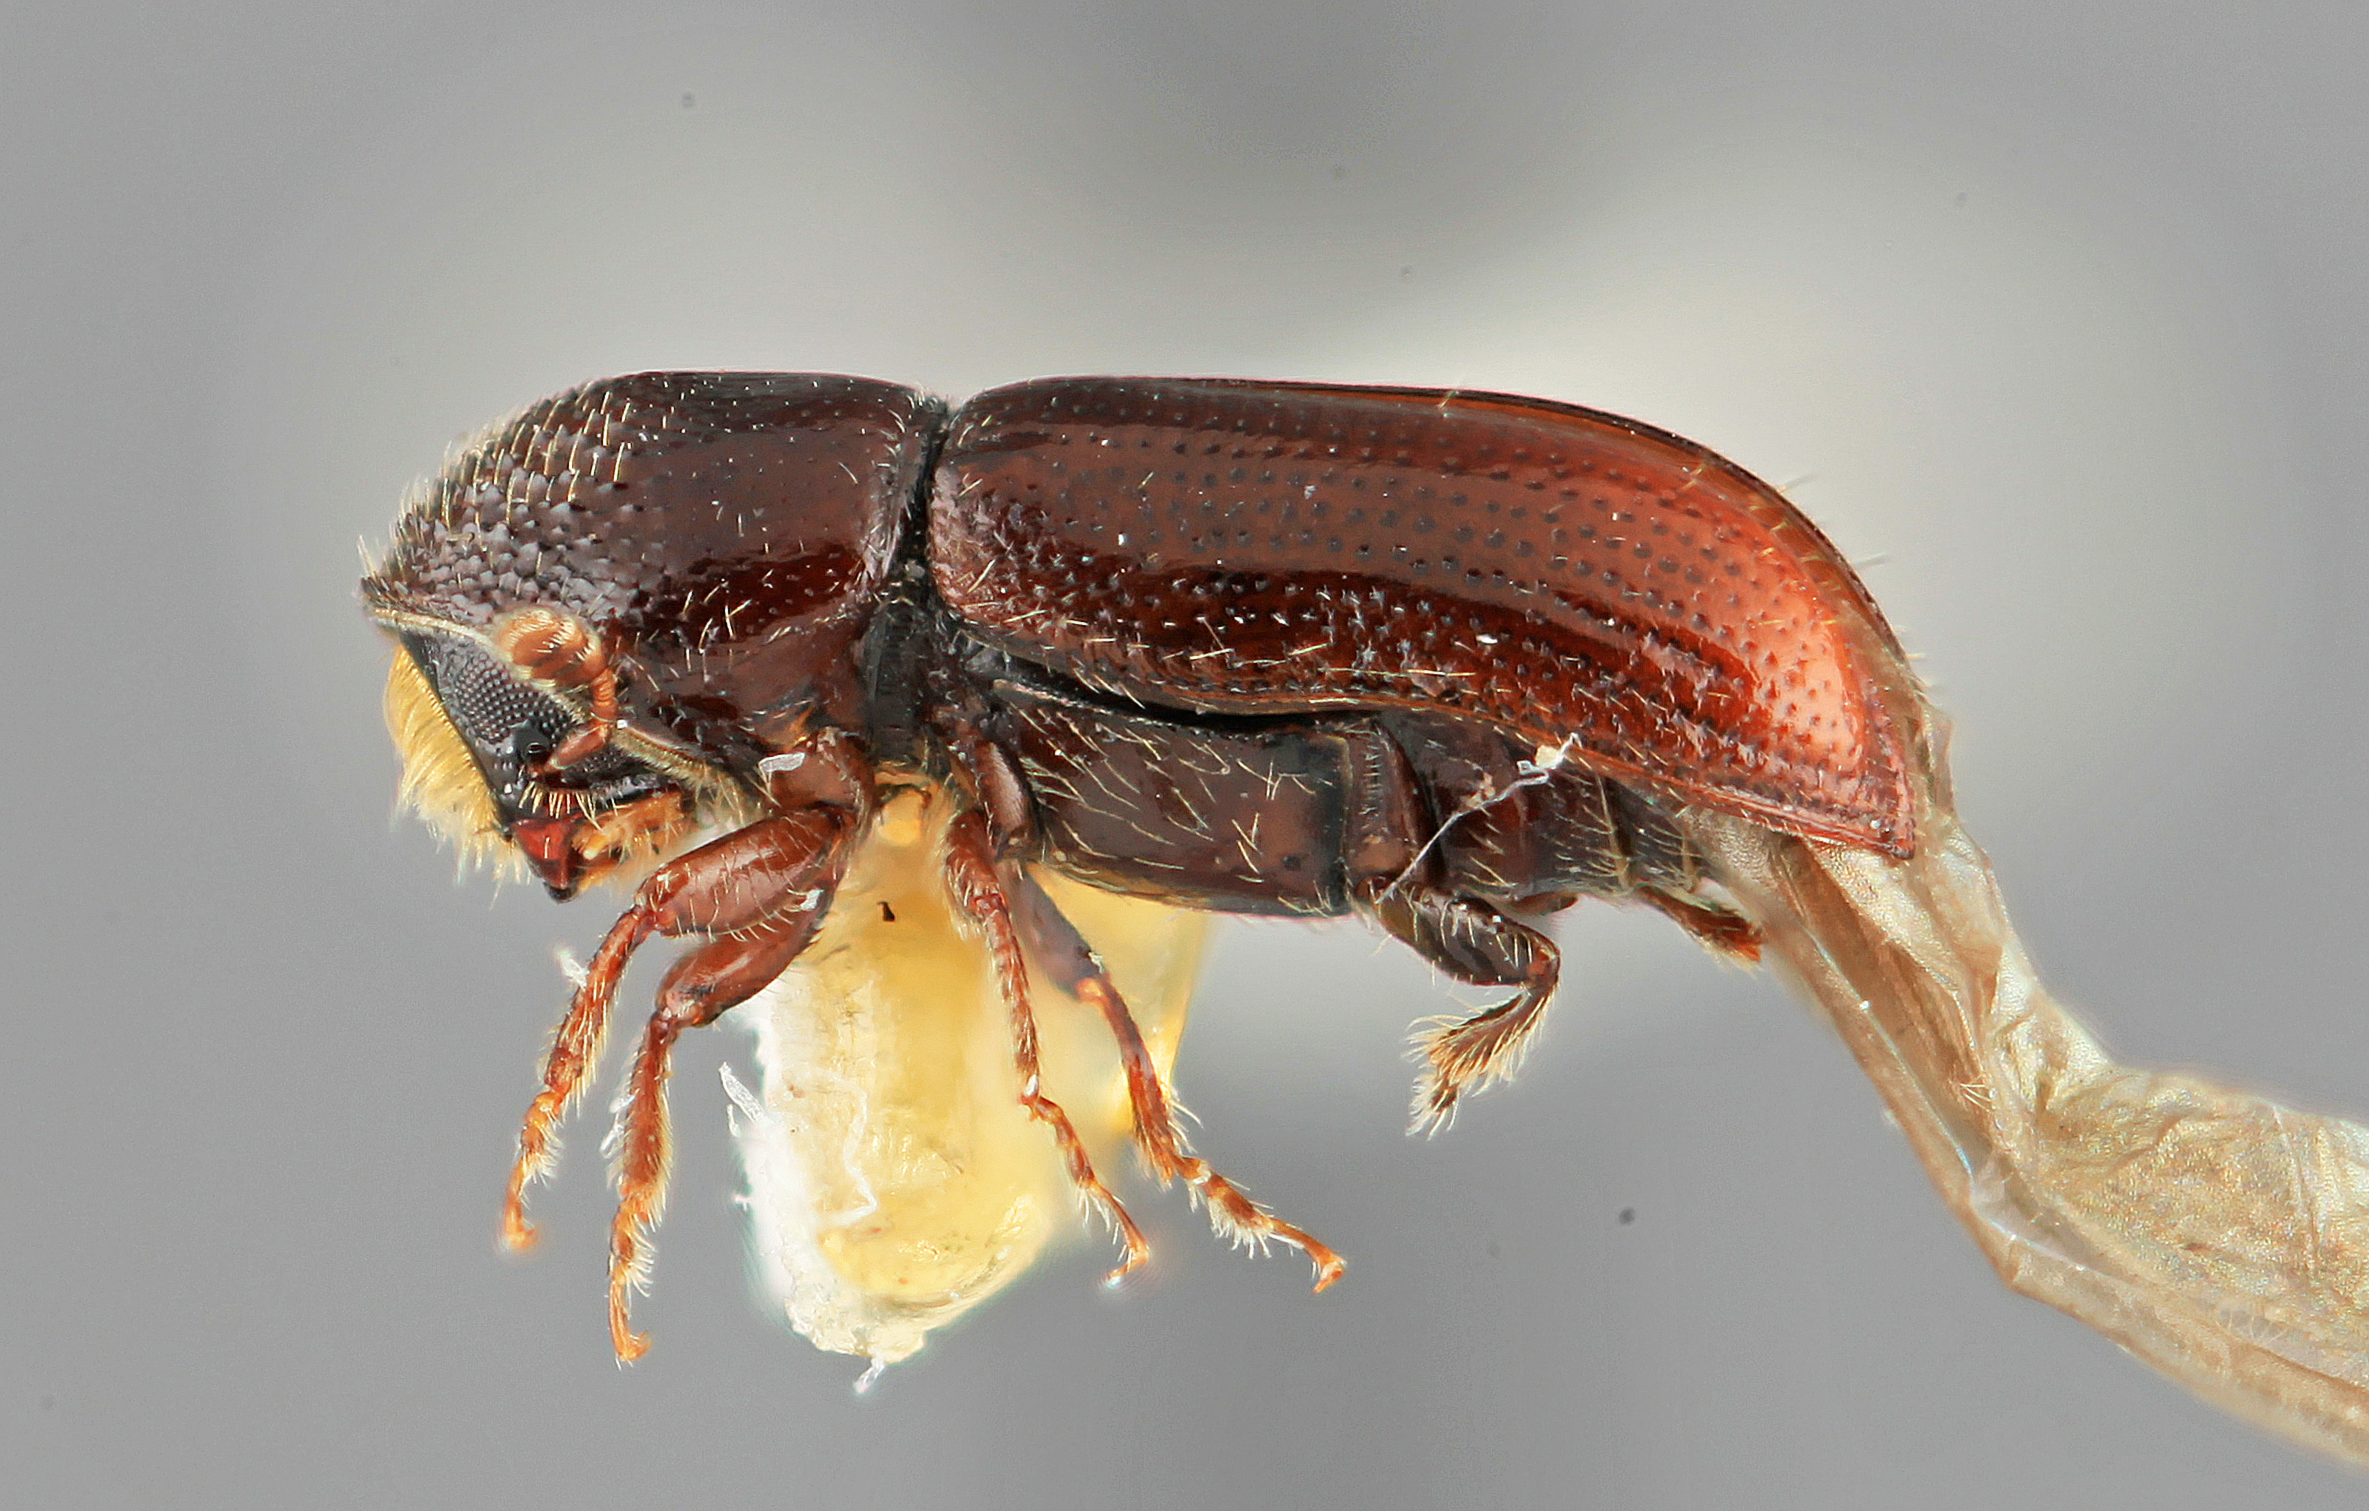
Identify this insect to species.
Pityophthorus mesembria
